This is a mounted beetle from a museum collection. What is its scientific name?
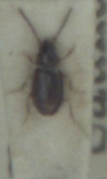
Tachys bistriatus
